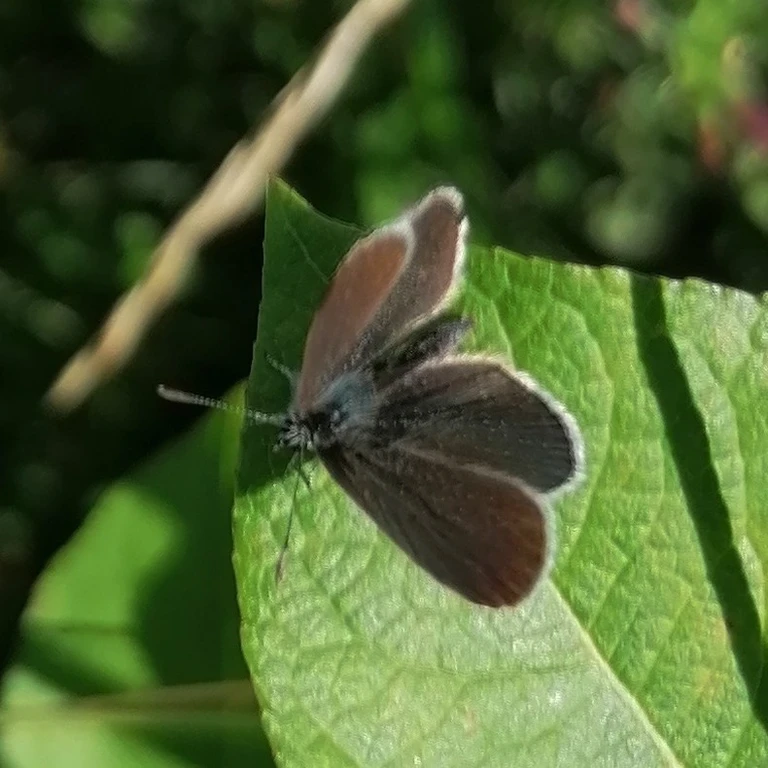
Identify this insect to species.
Cupido minimus
